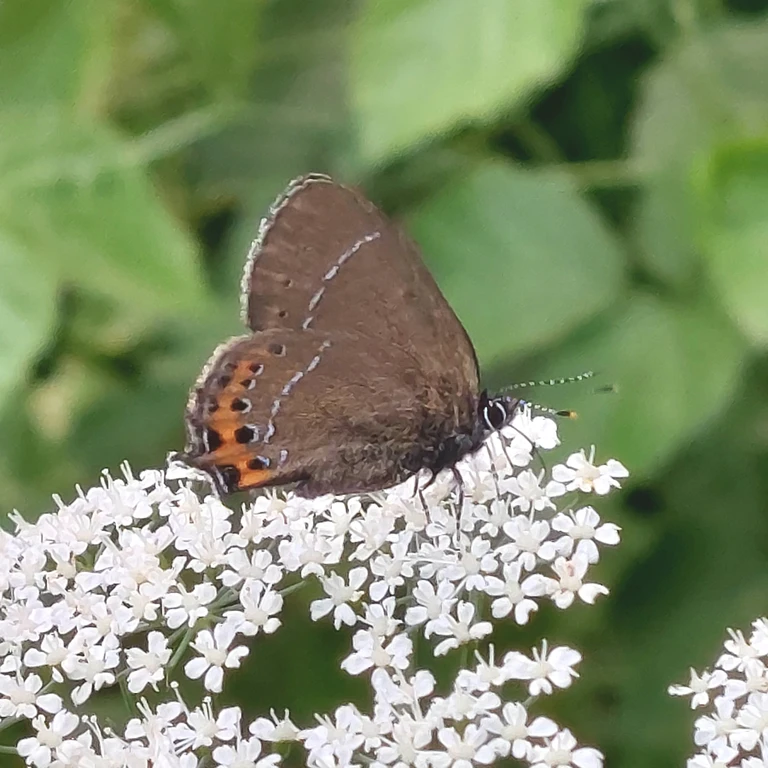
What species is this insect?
Satyrium pruni (also Fixsenia pruni)
